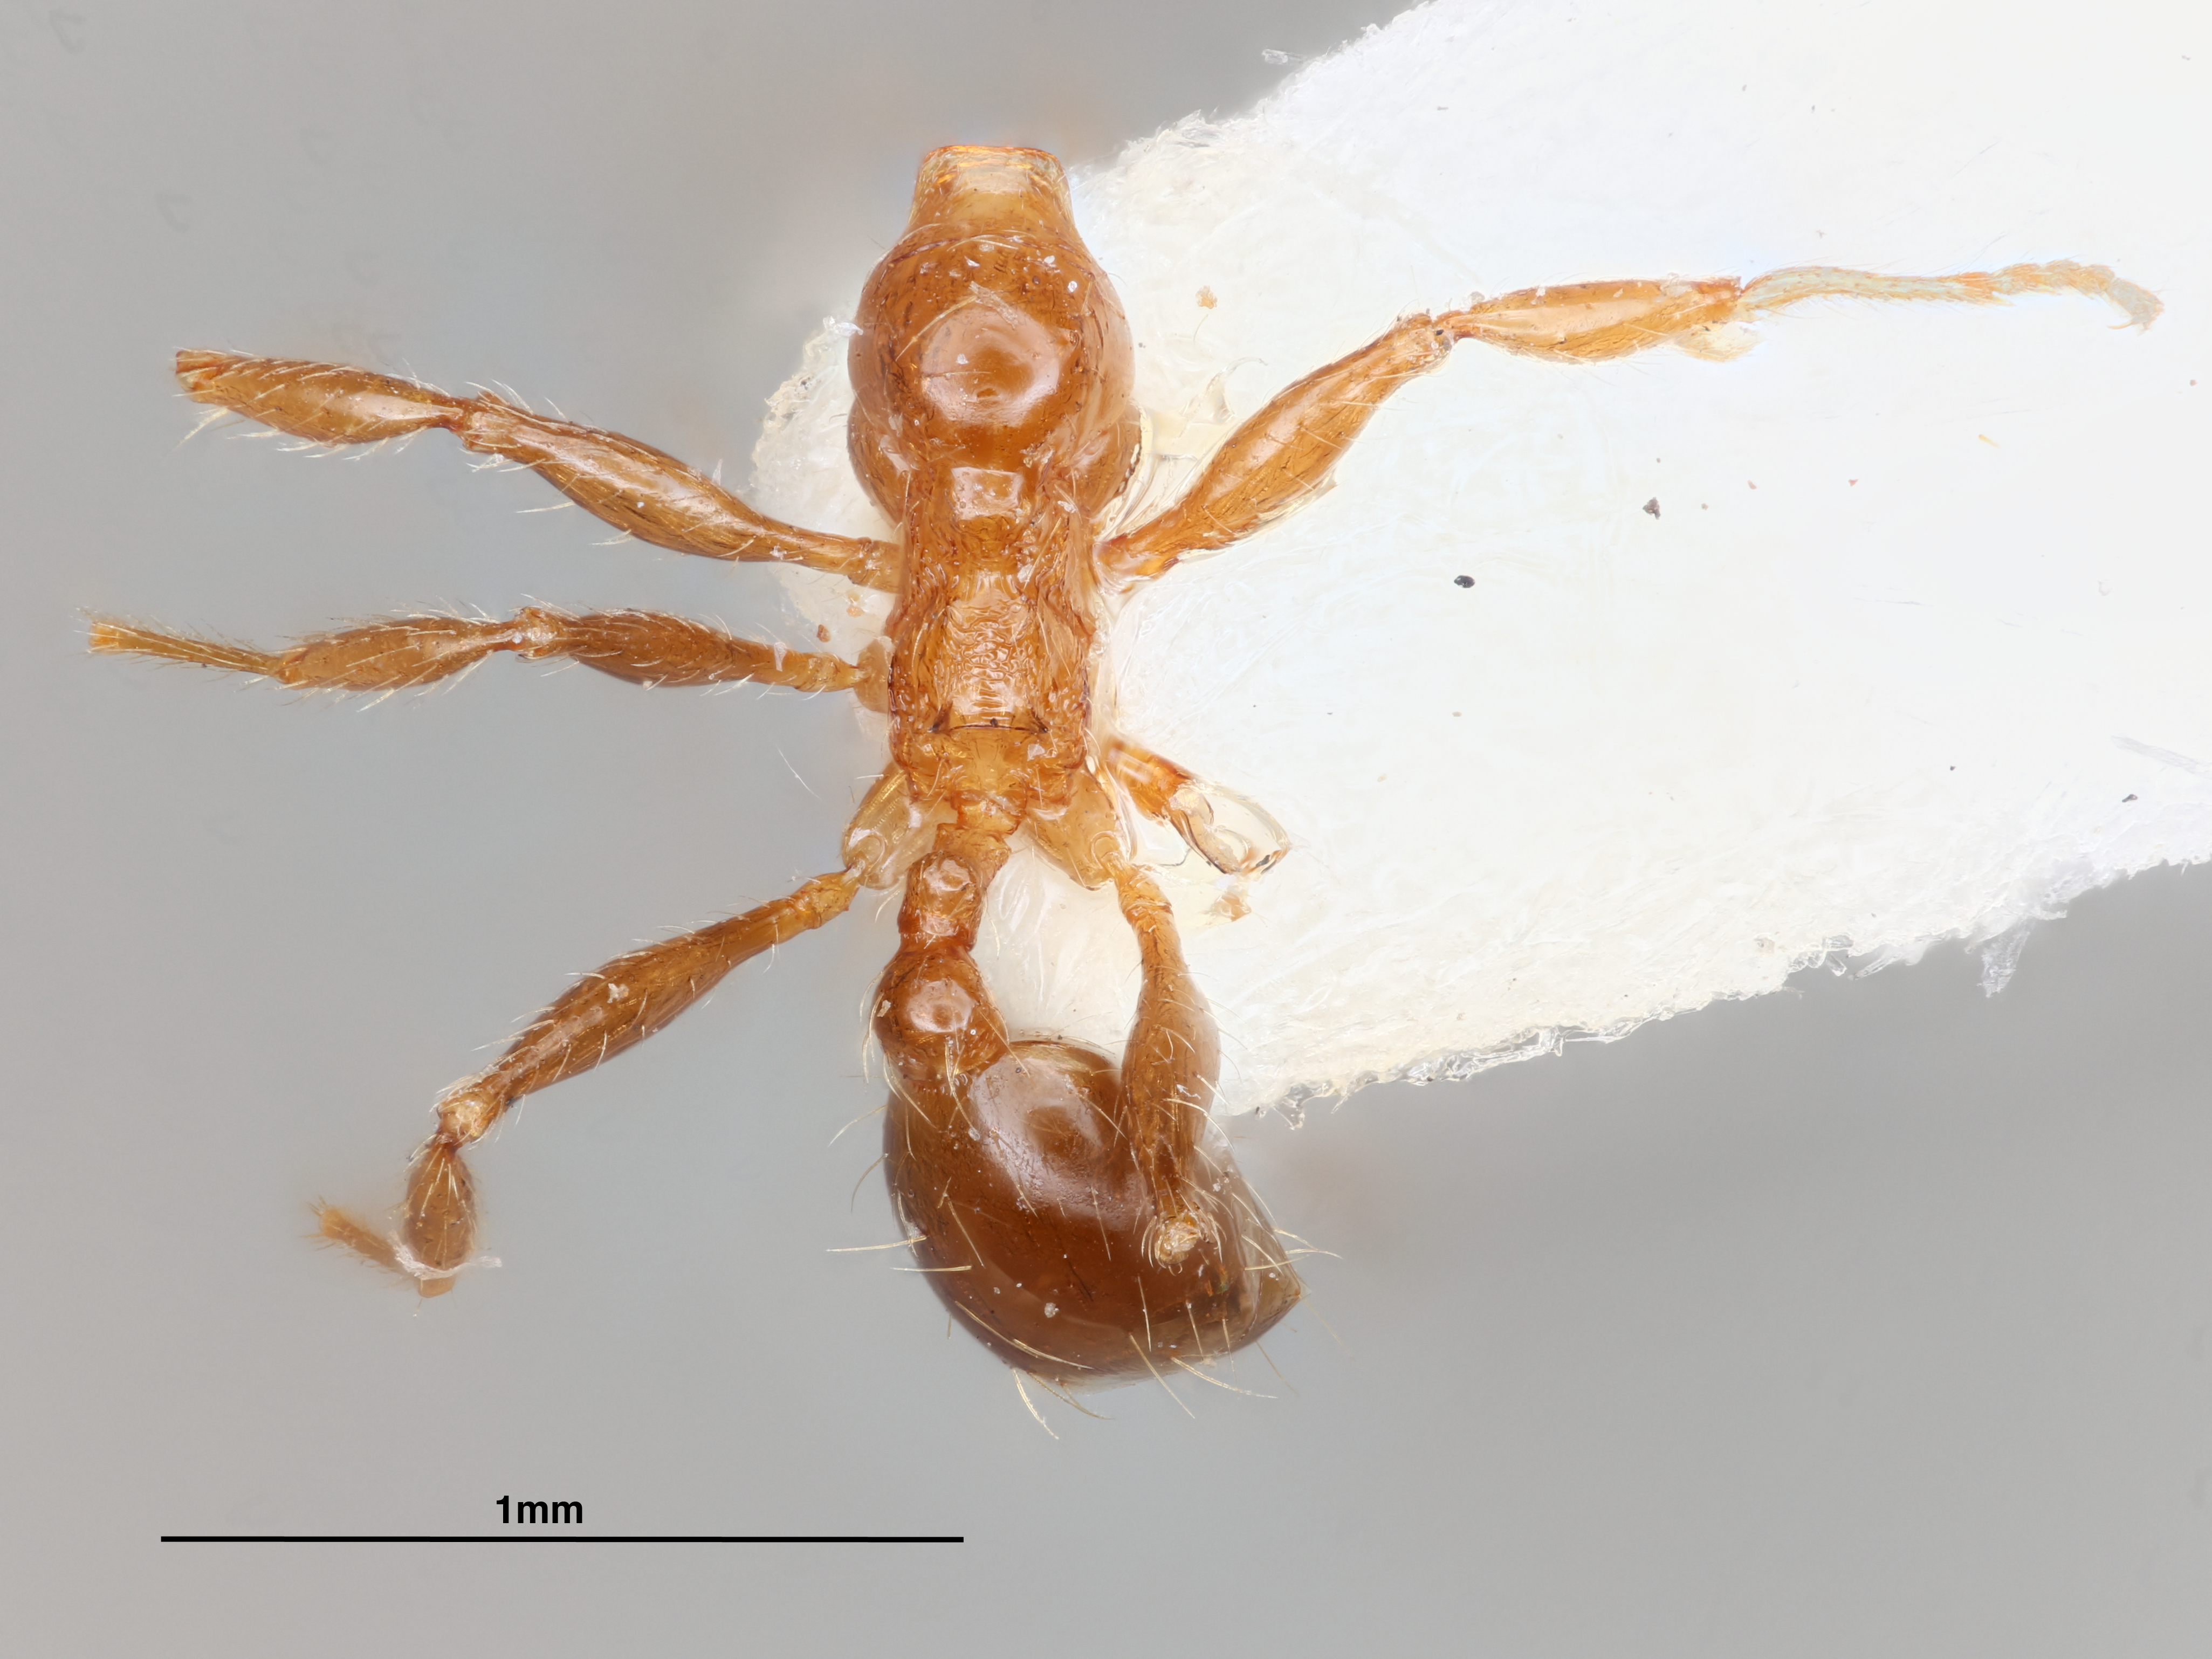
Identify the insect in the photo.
Pheidole carapunco
